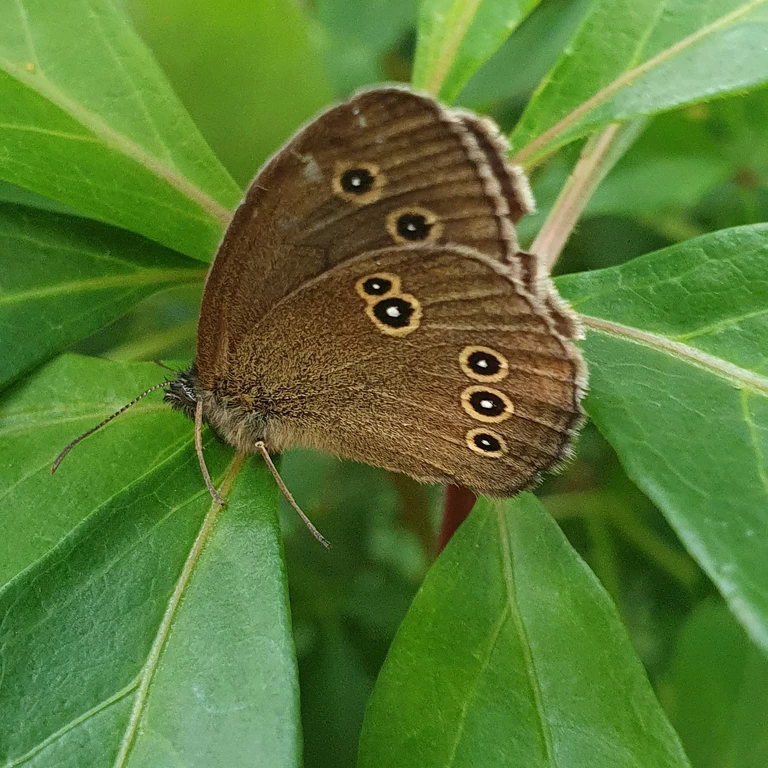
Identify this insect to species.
Aphantopus hyperantus
